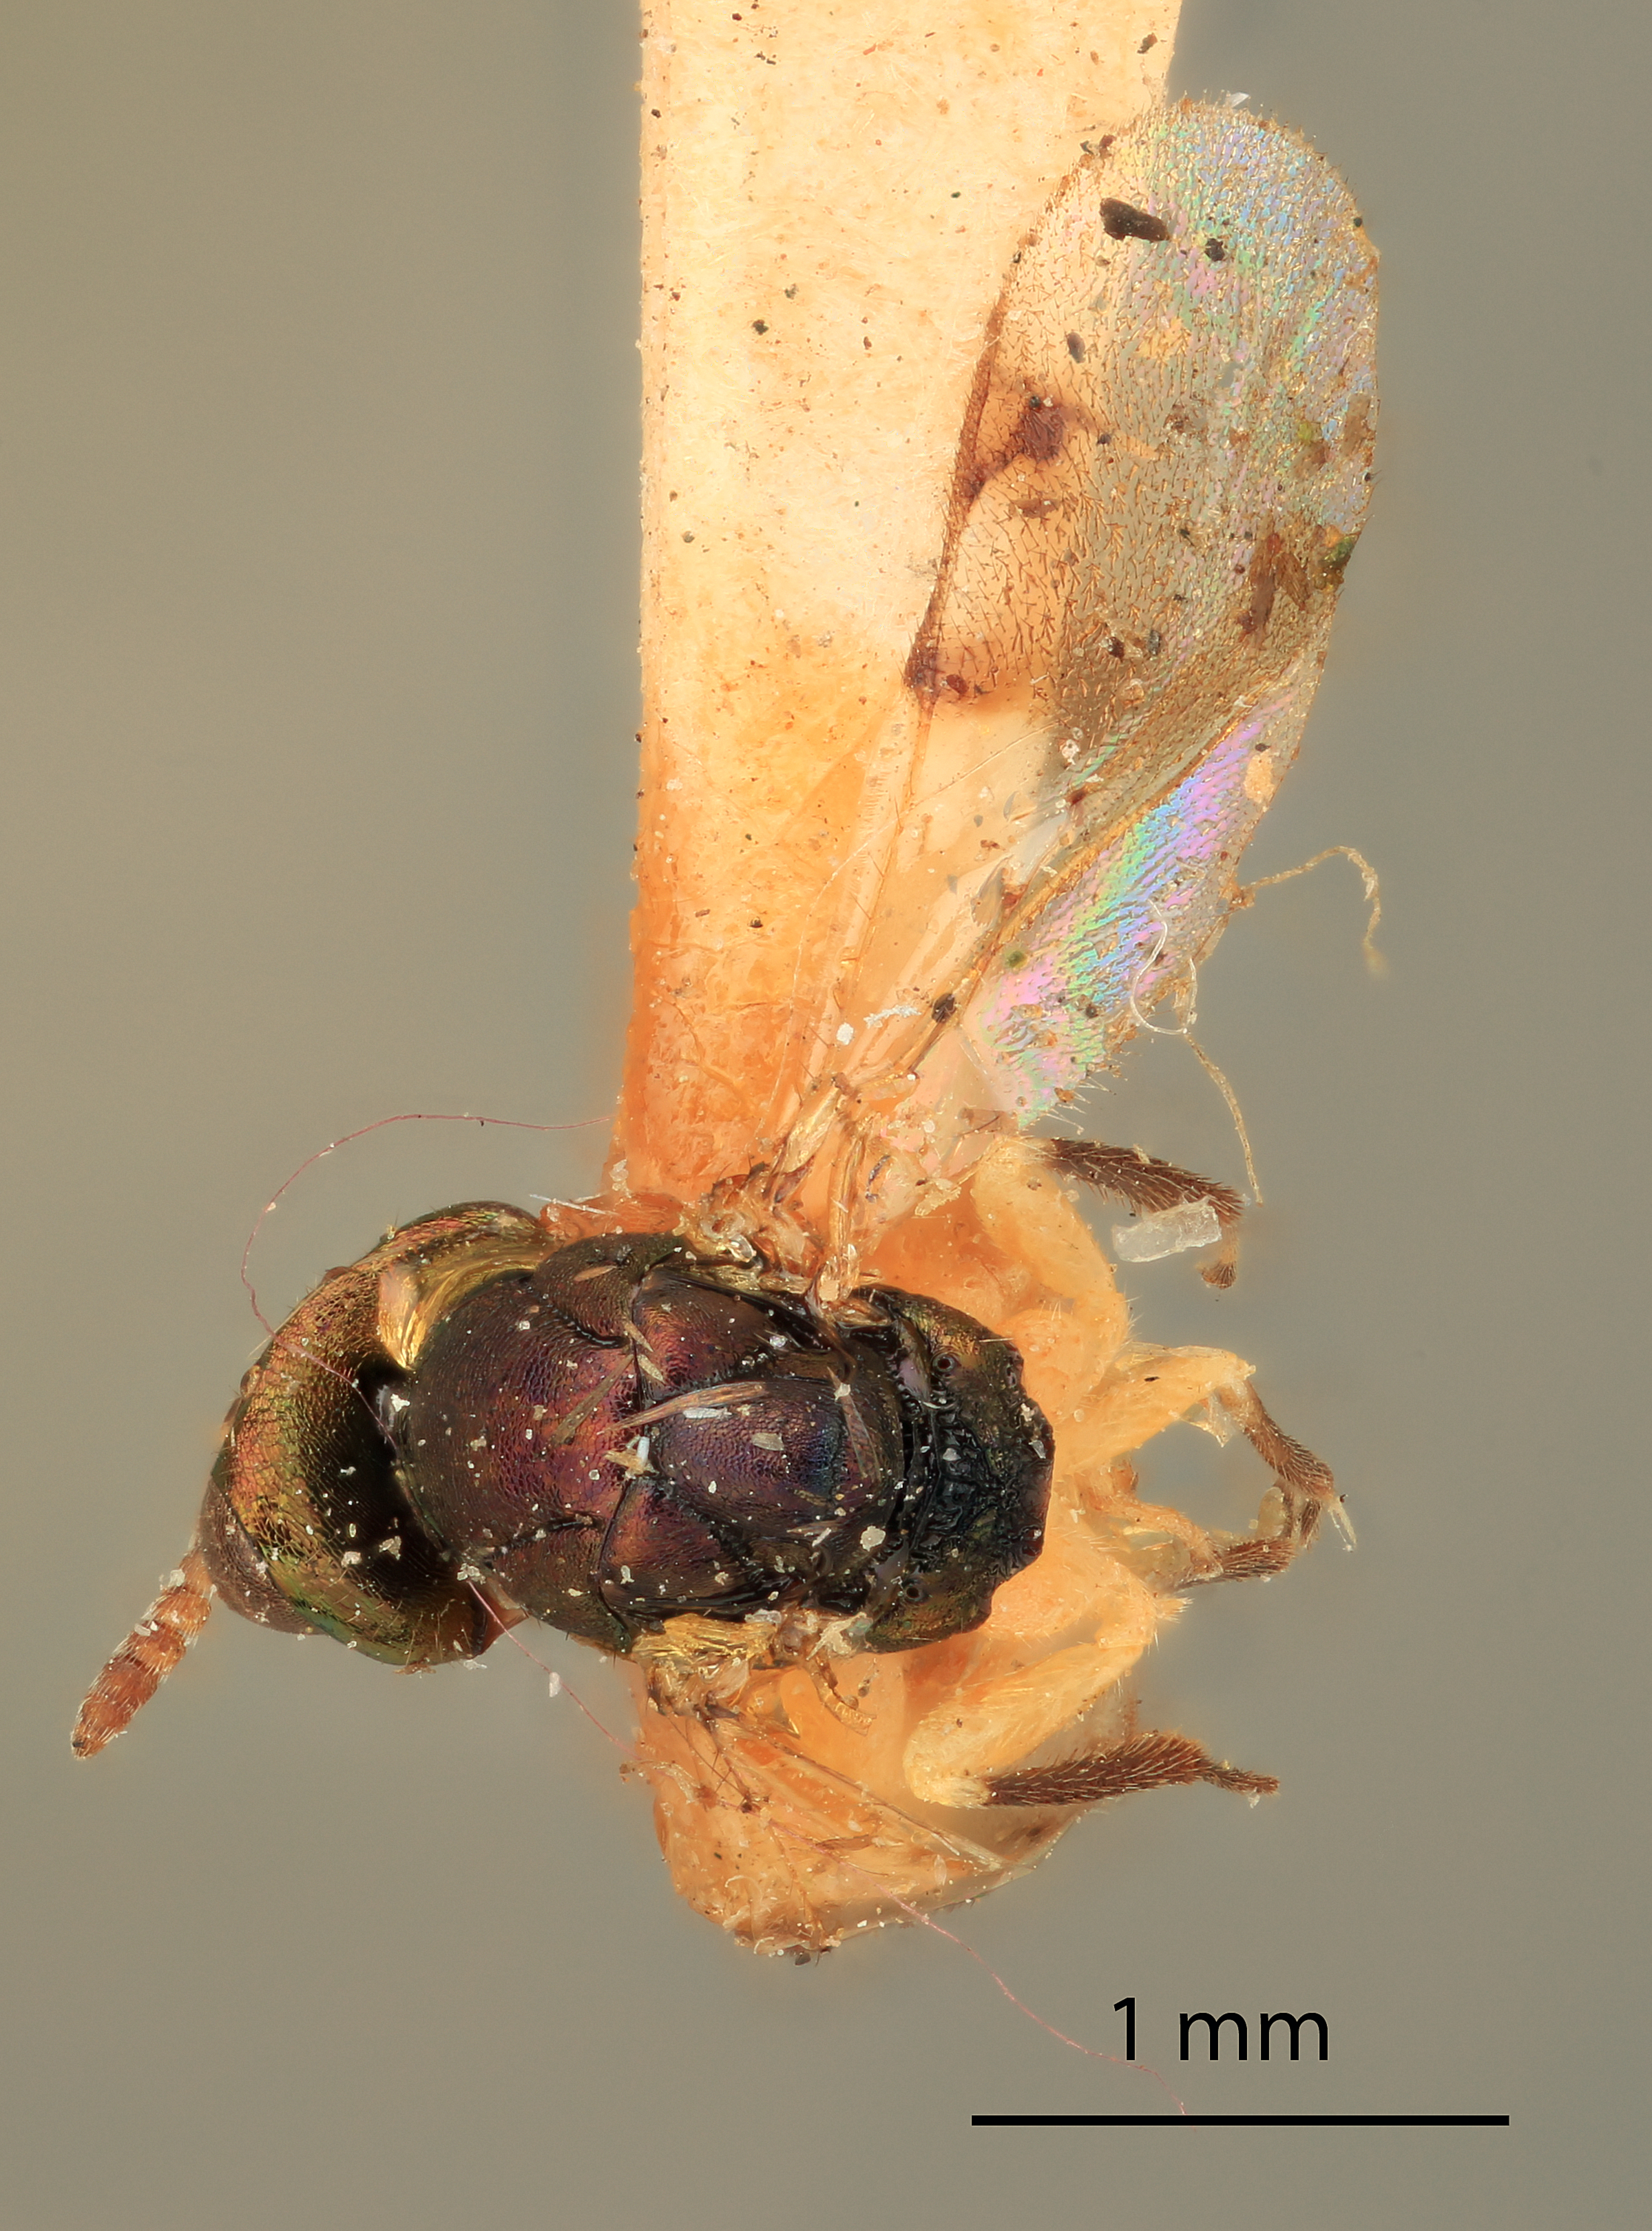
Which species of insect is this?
Miscogaster anbormicolor
